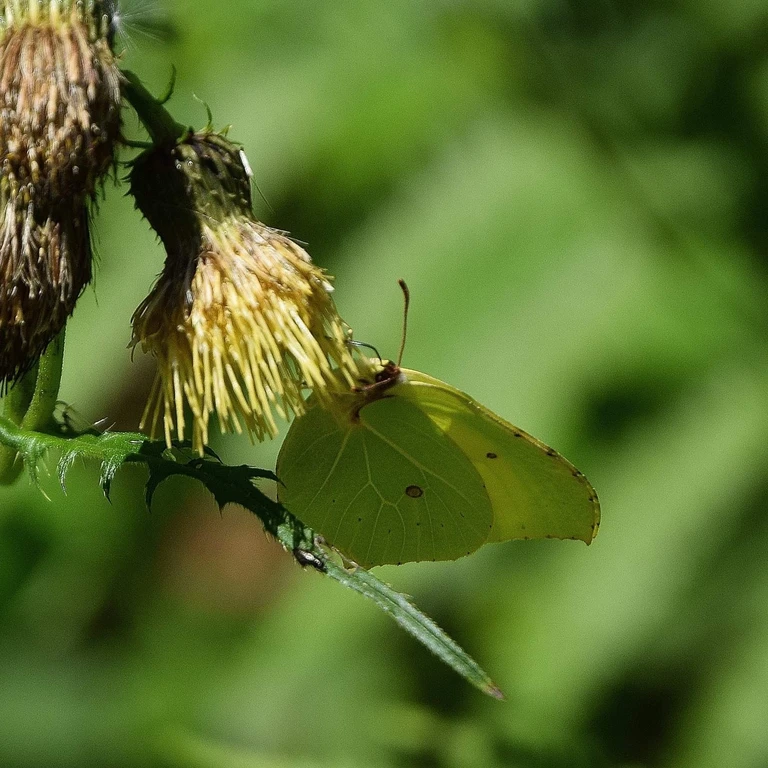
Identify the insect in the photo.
Gonepteryx rhamni
